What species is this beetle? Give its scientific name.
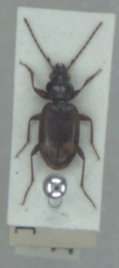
Bembidion dentellum
